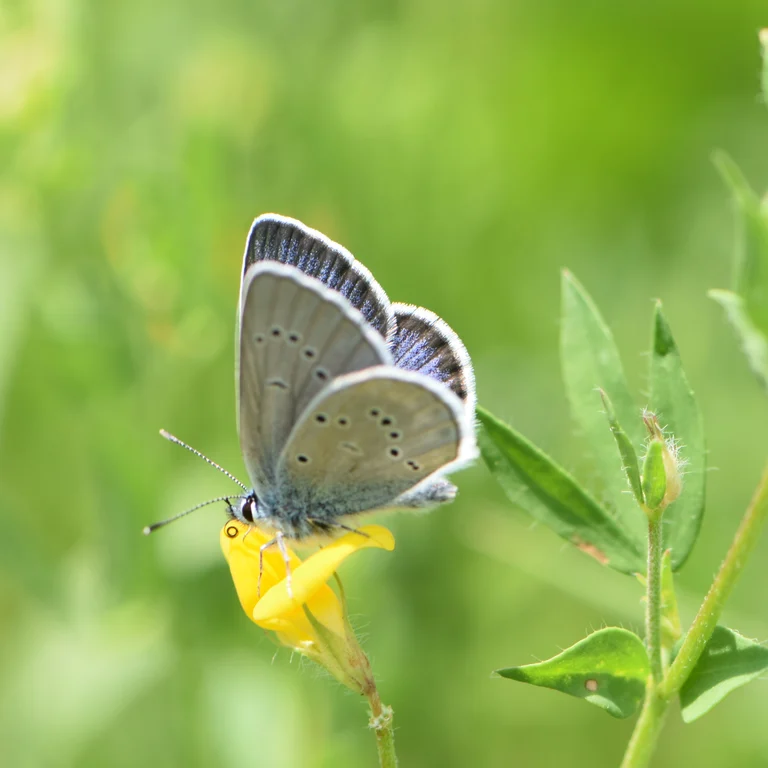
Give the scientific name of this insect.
Cyaniris semiargus
